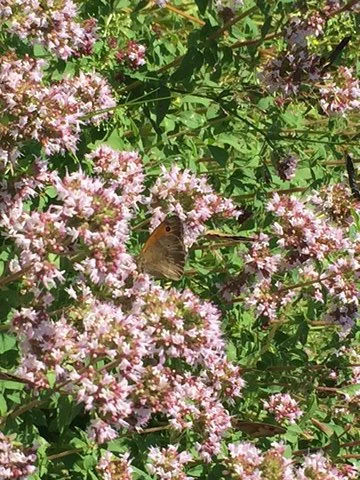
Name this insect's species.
Maniola jurtina
